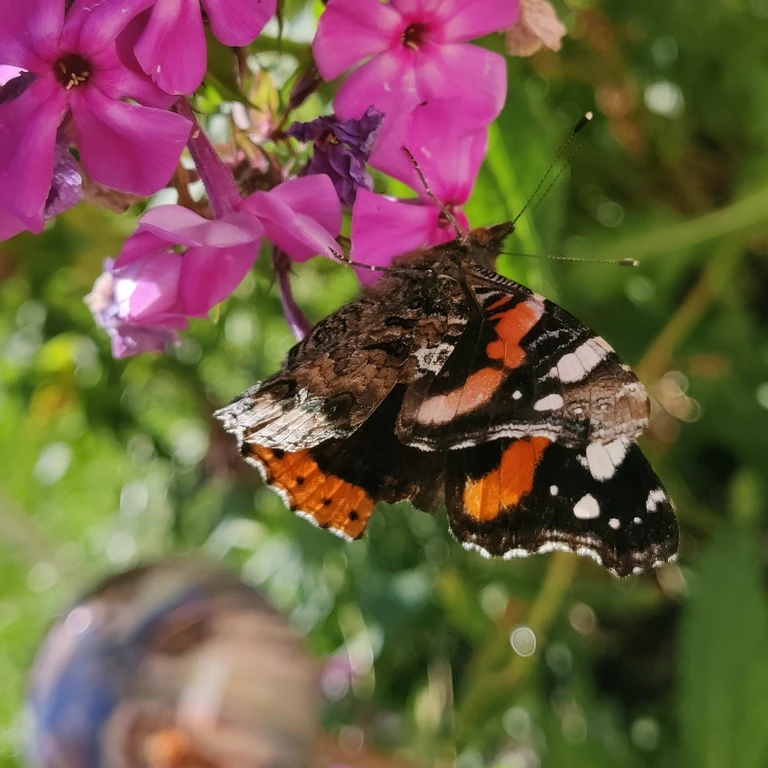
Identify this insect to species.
Vanessa atalanta
